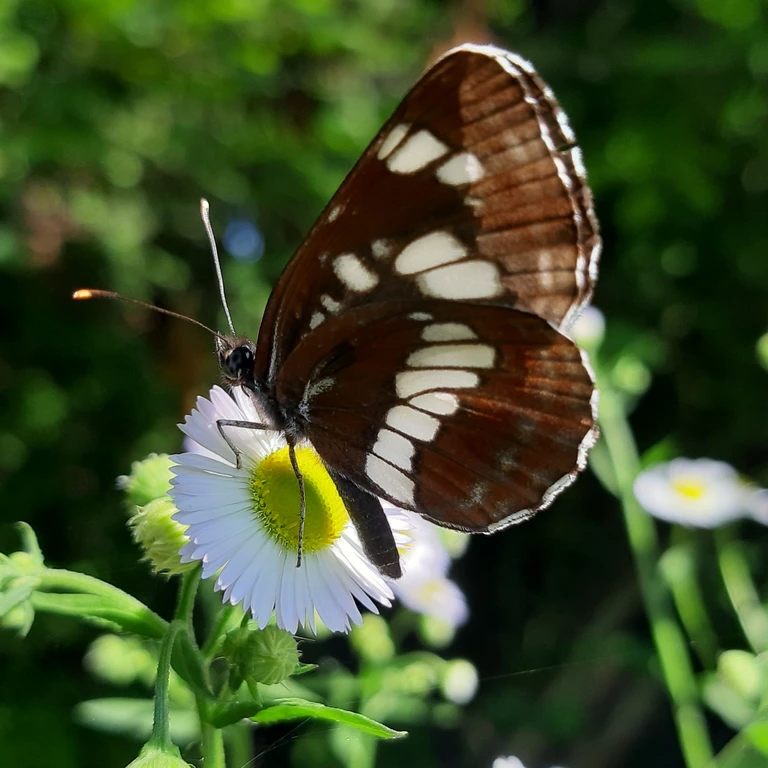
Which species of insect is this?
Neptis rivularis
